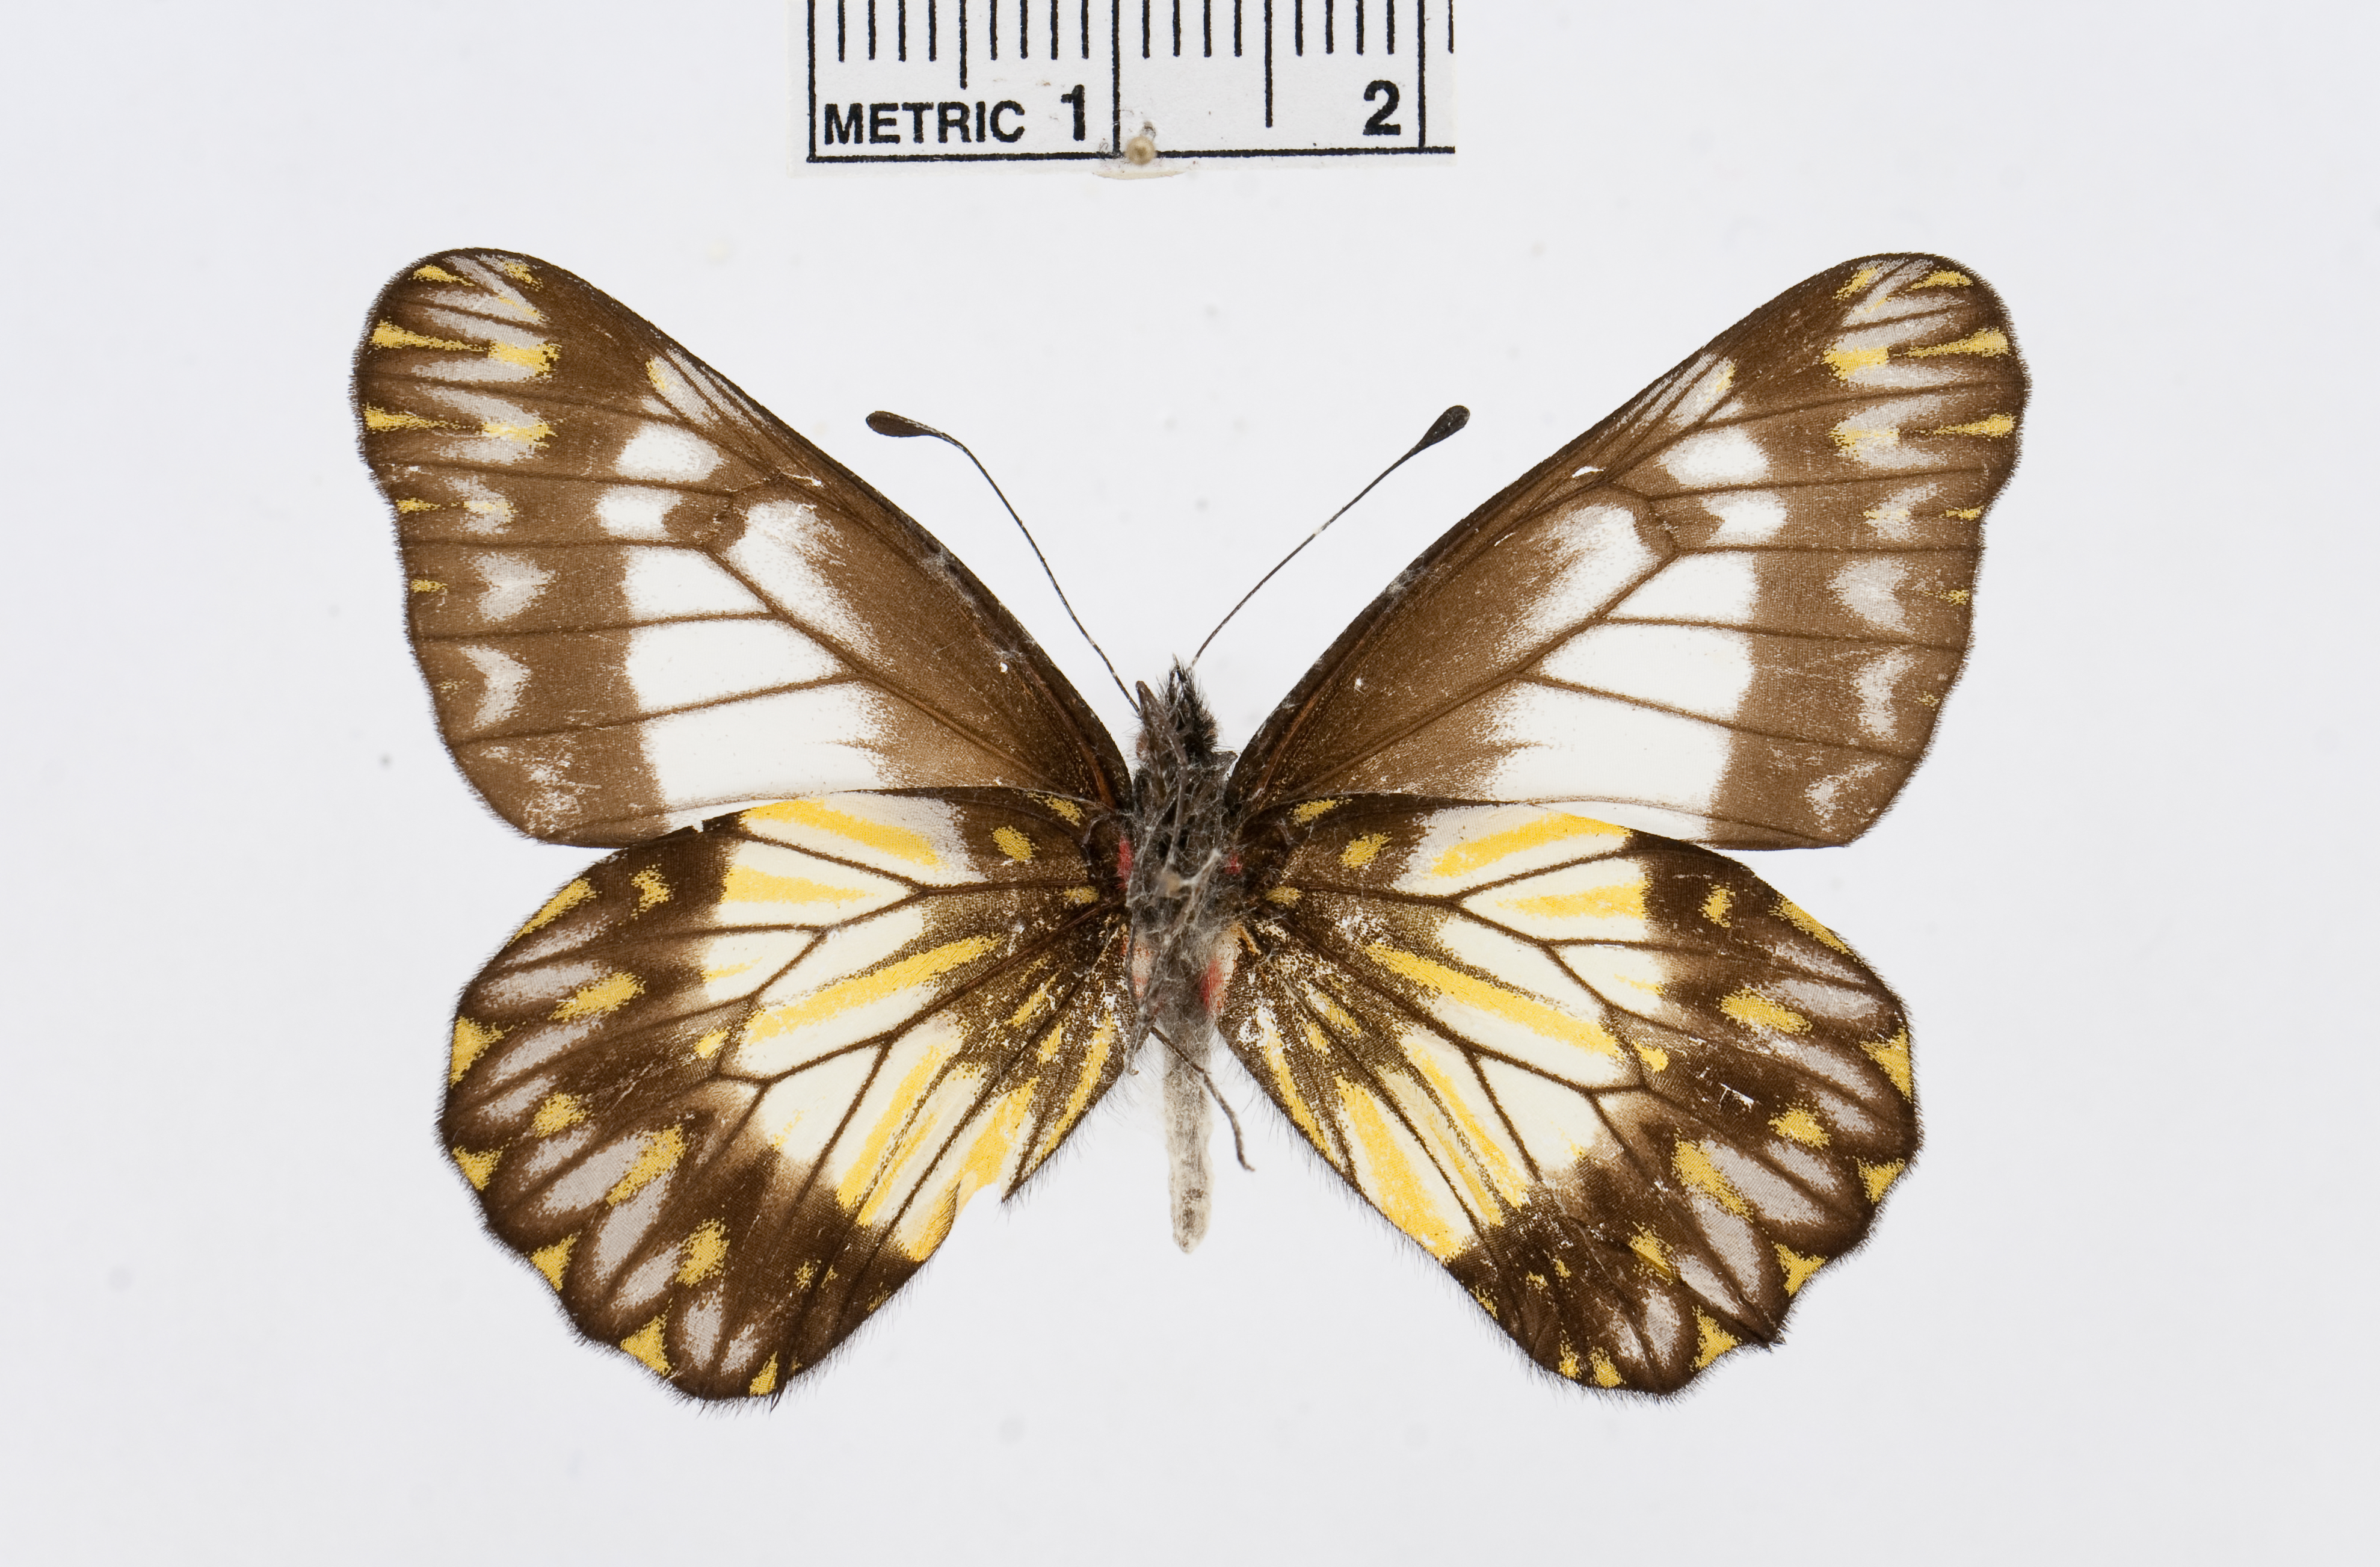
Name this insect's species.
Catasticta anaitis
